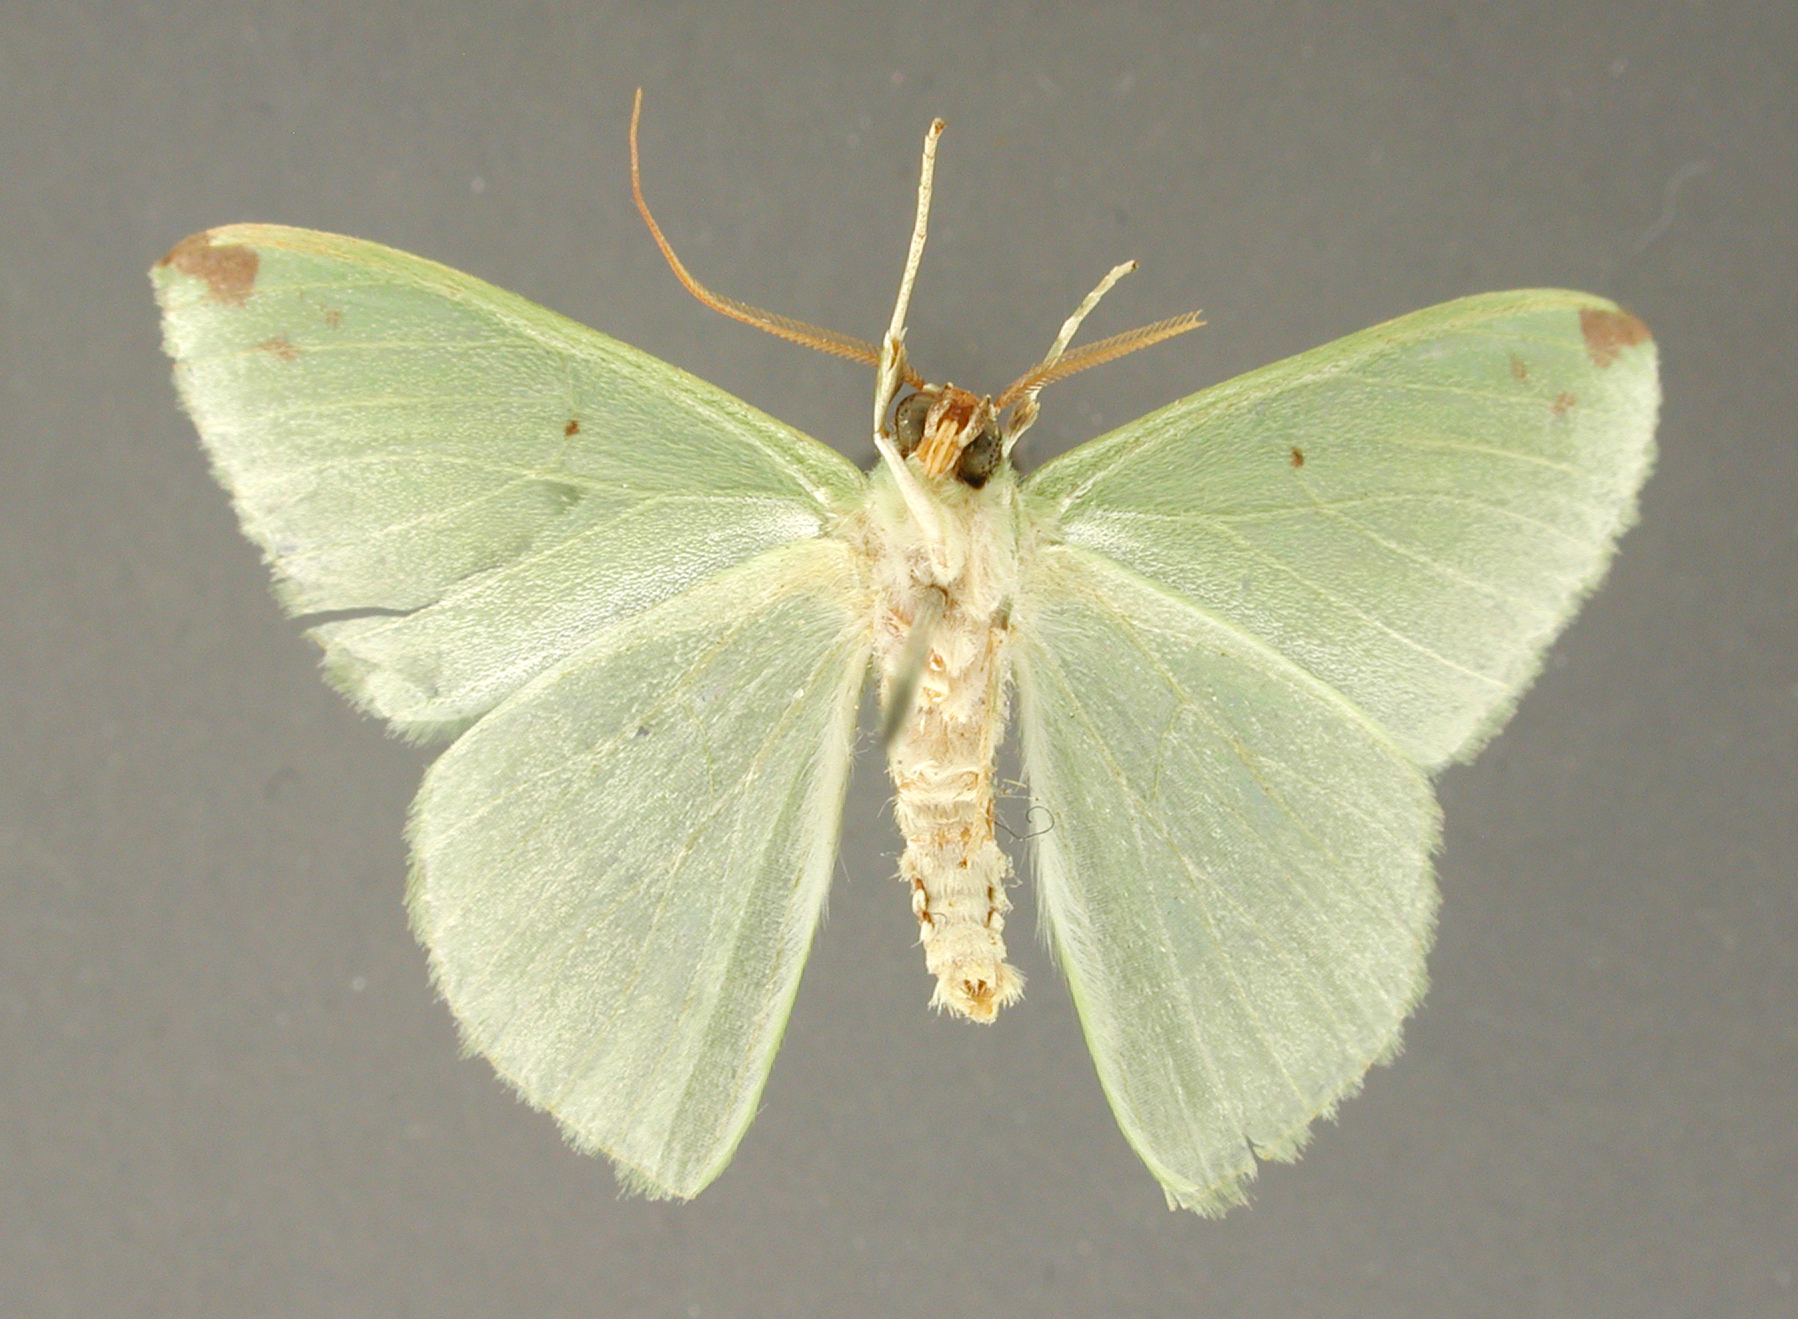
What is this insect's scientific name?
Achlora erina
